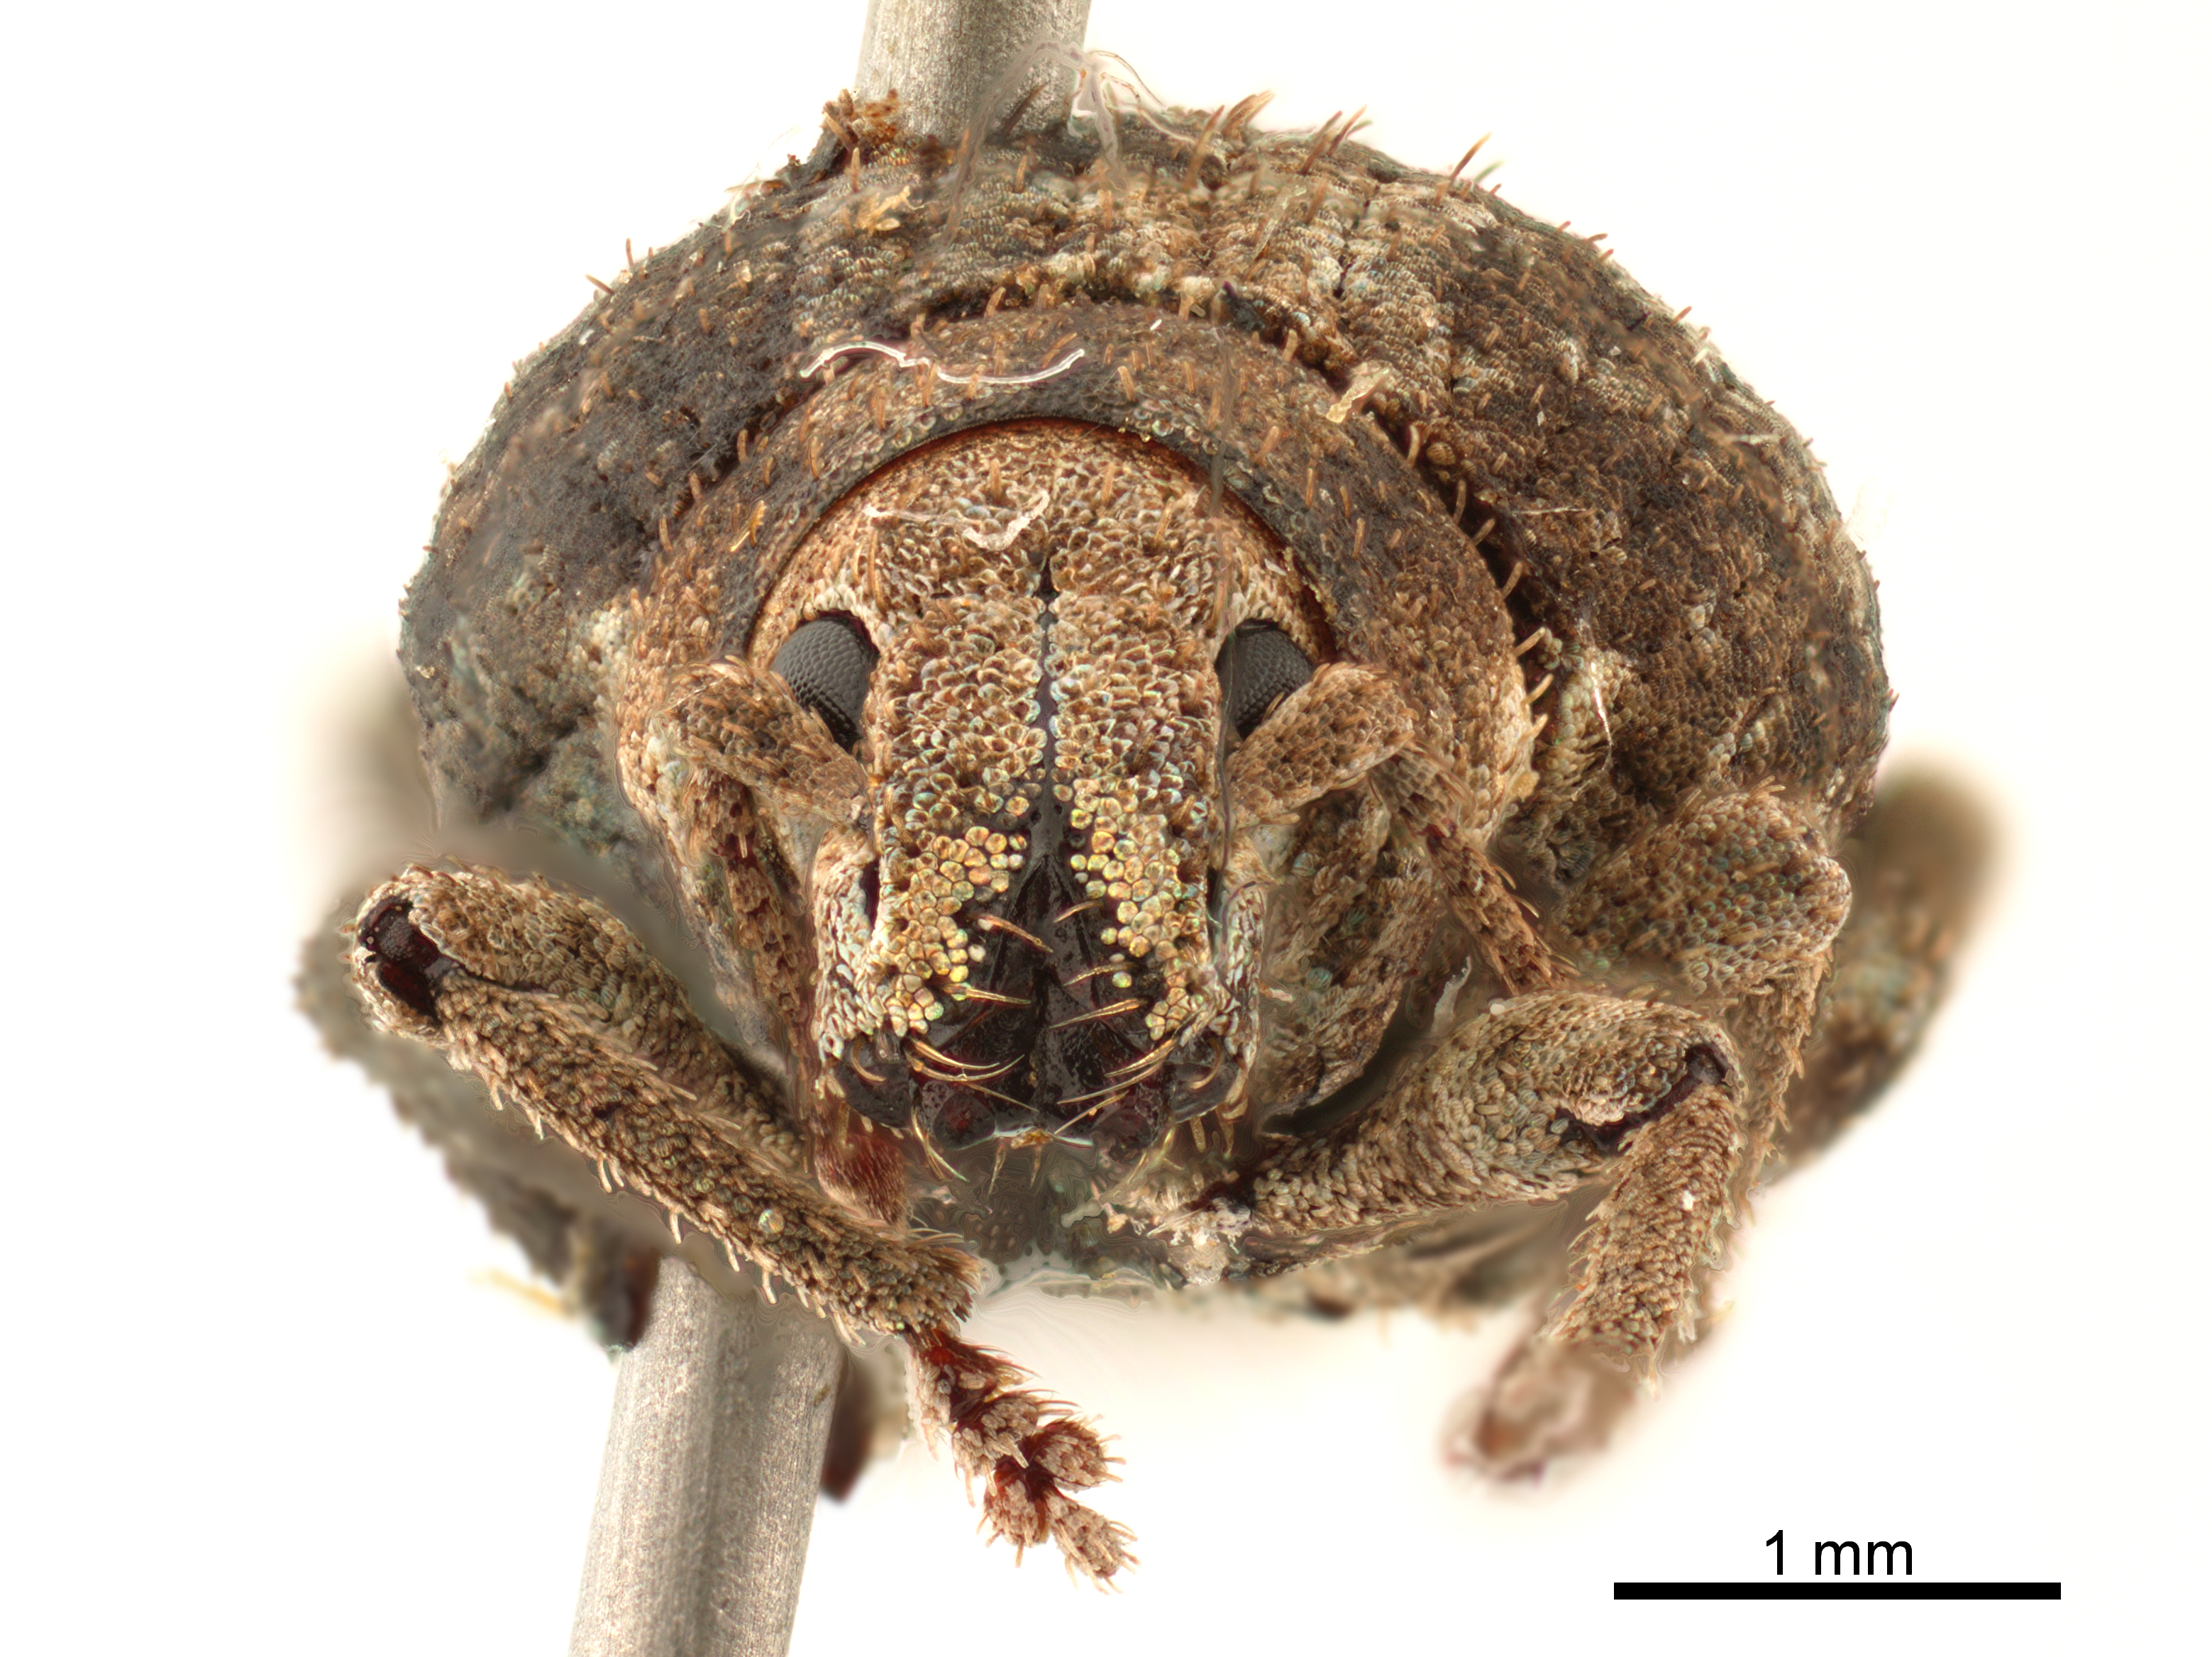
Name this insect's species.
Pseudocneorhinus bifasciatus (also Callirhopalus bifasciatus)
